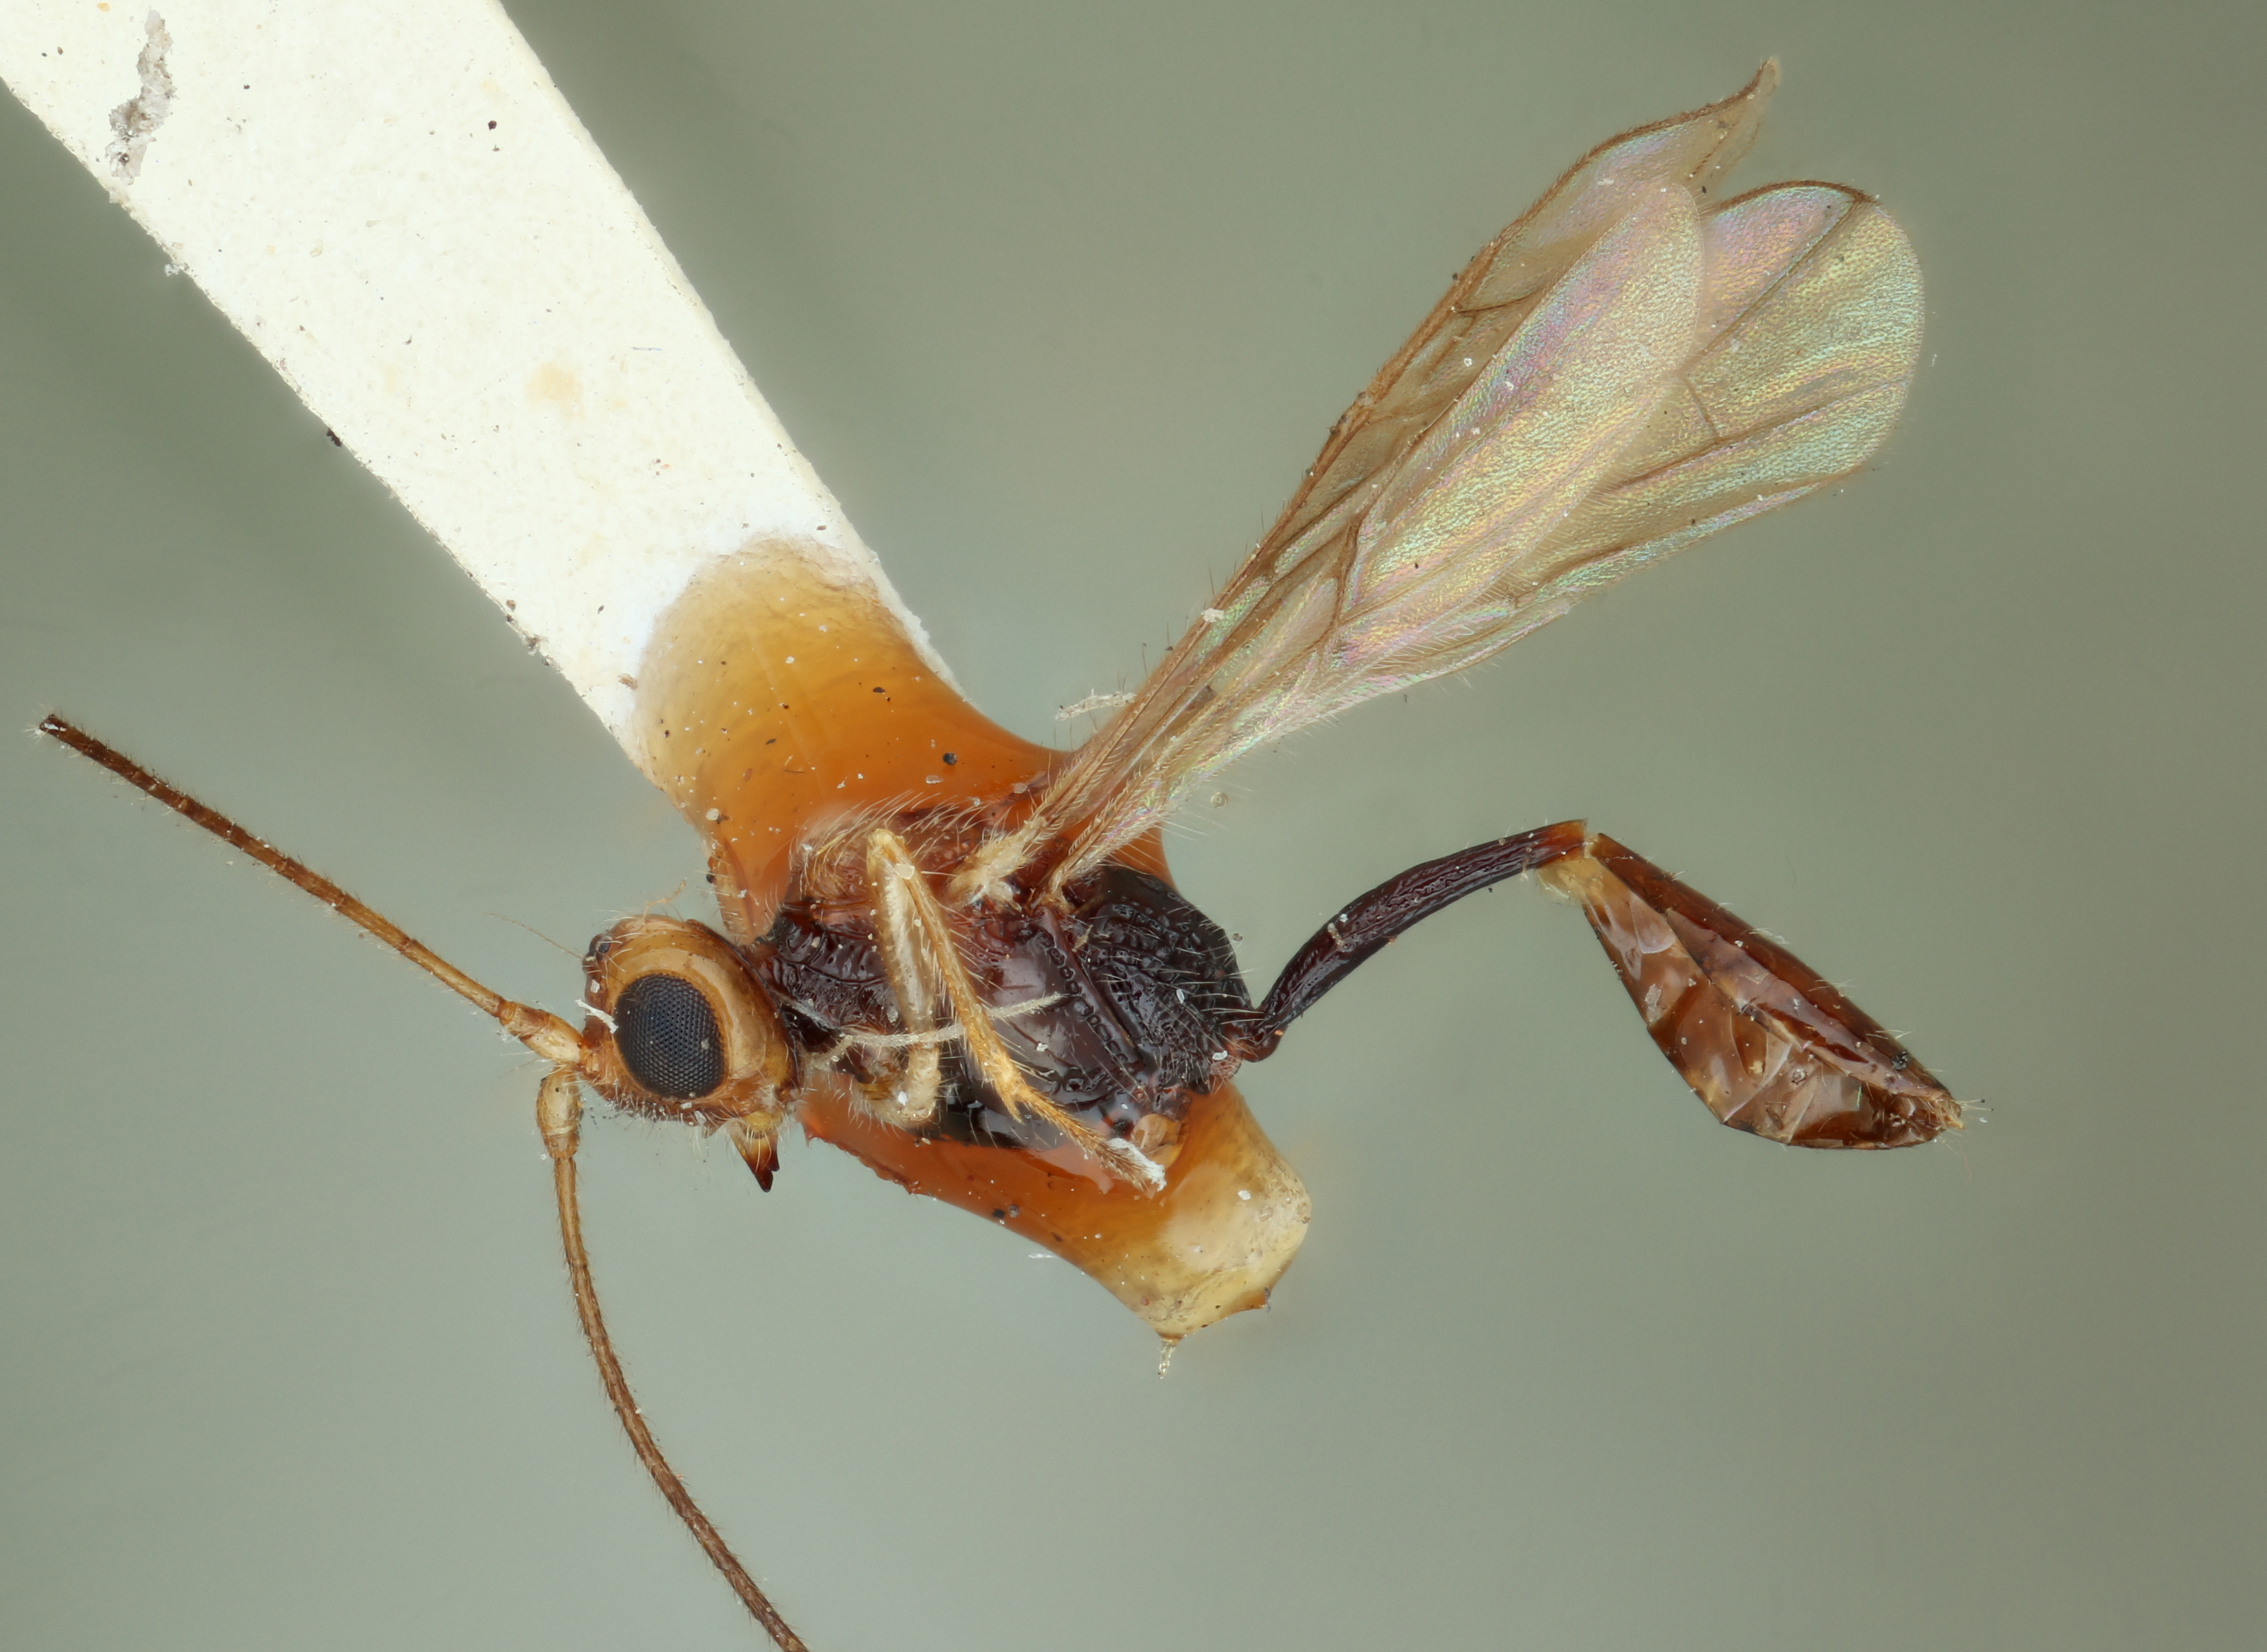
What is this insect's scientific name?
Spathius fuscipennis
